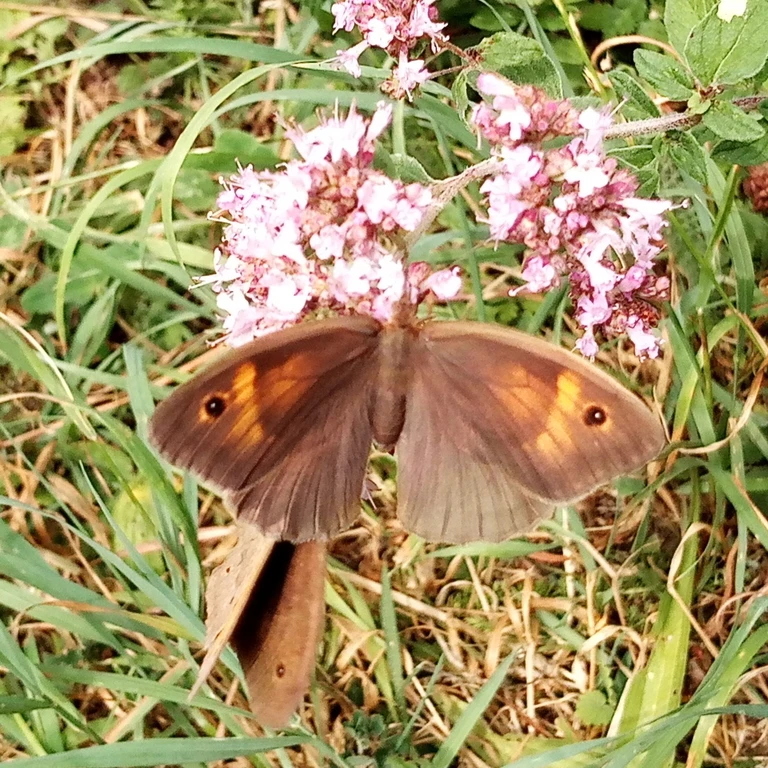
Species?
Maniola jurtina
